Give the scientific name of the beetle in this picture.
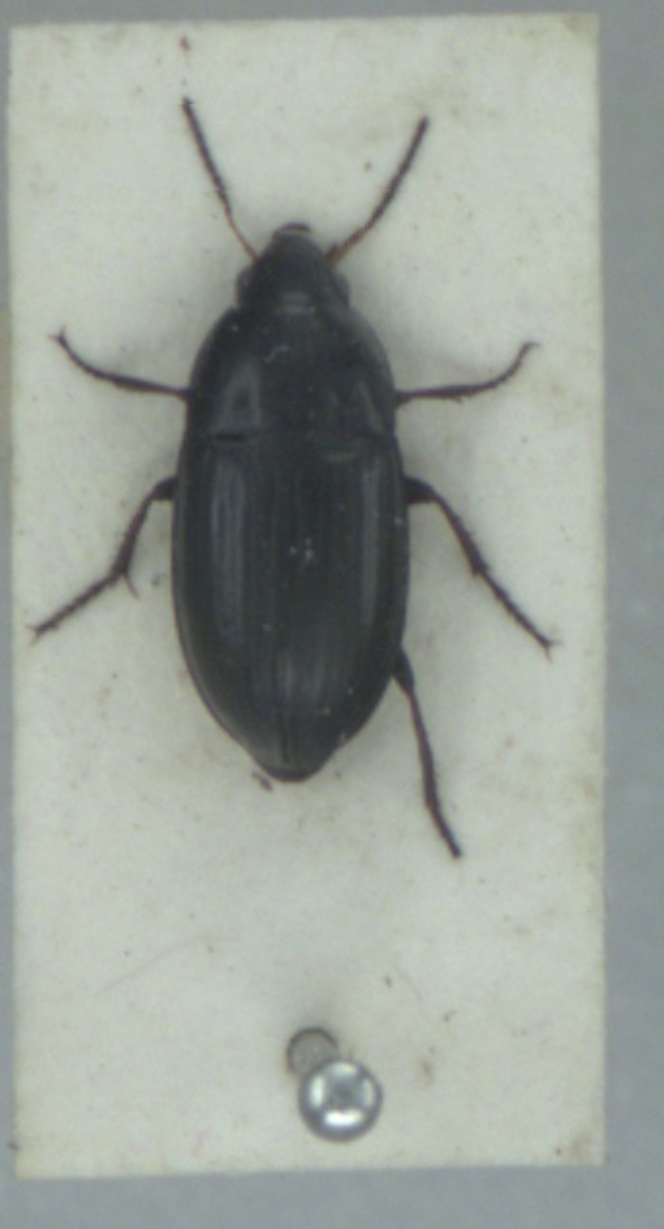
Amara aenea
